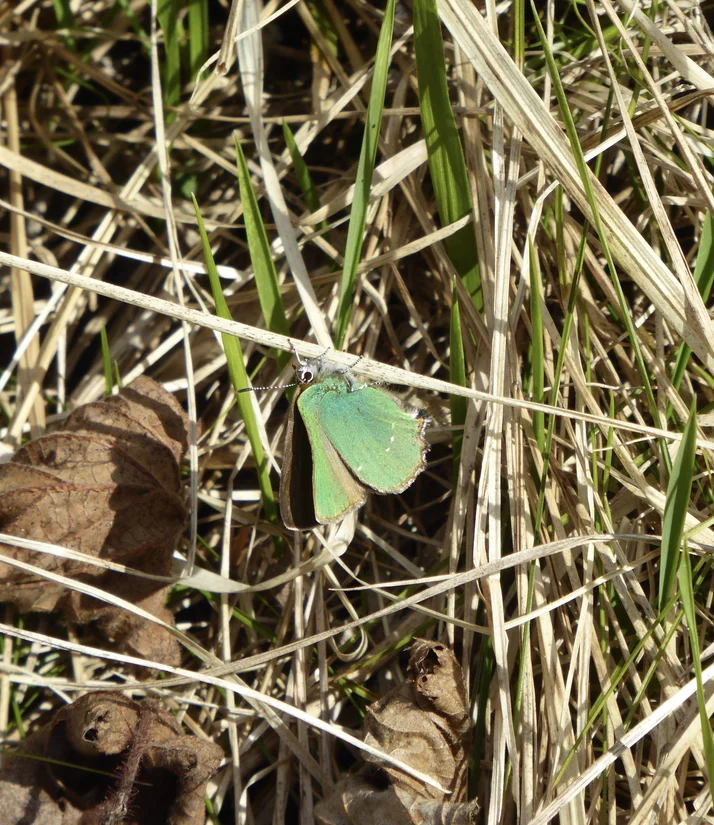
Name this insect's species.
Callophrys rubi
